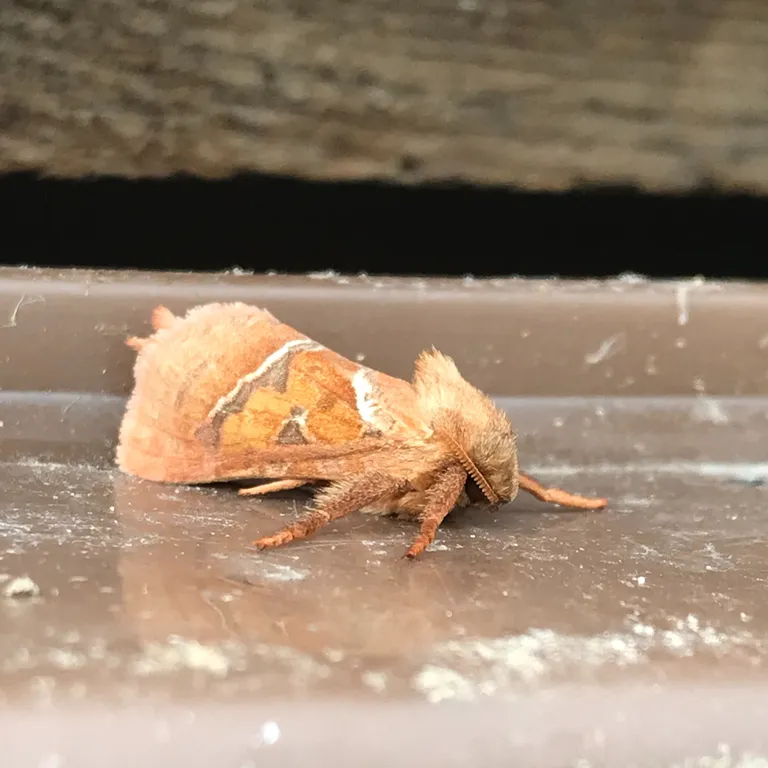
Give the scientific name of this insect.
Triodia sylvina
